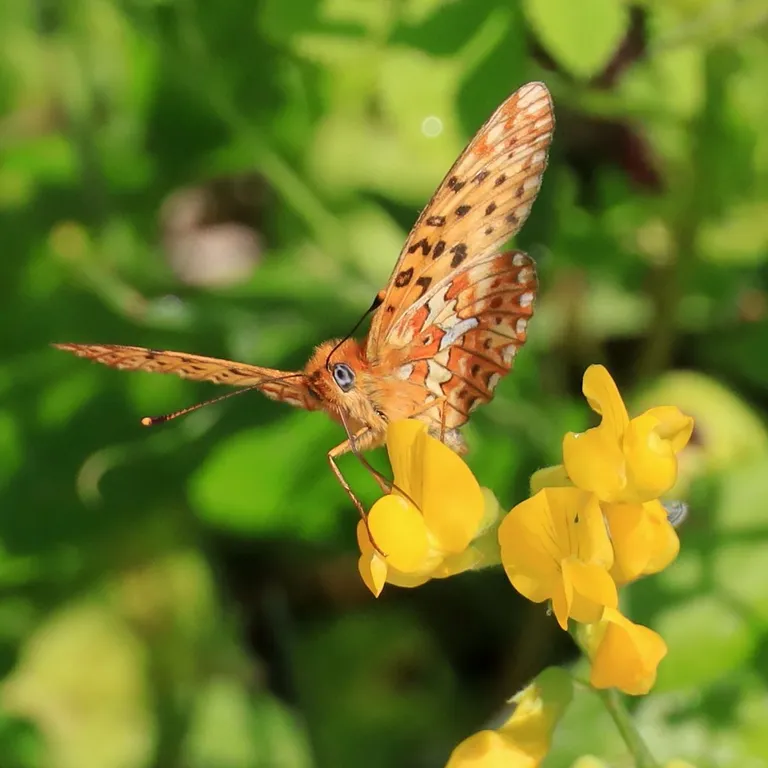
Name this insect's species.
Boloria euphrosyne (also Clossiana euphrosyne)
